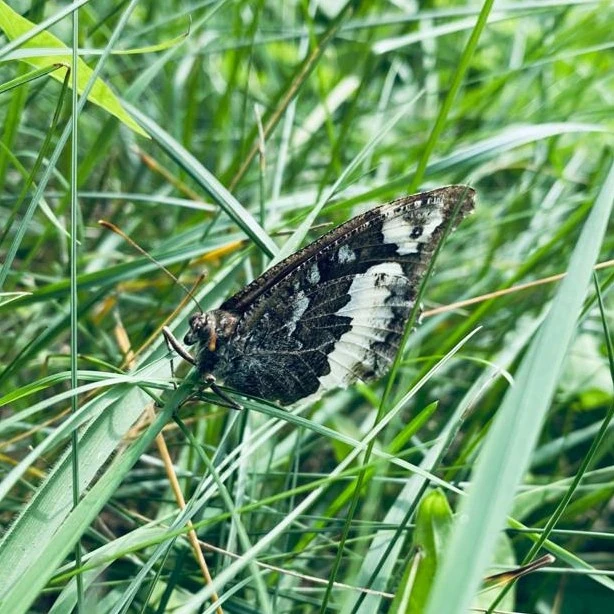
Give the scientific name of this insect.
Brintesia circe
